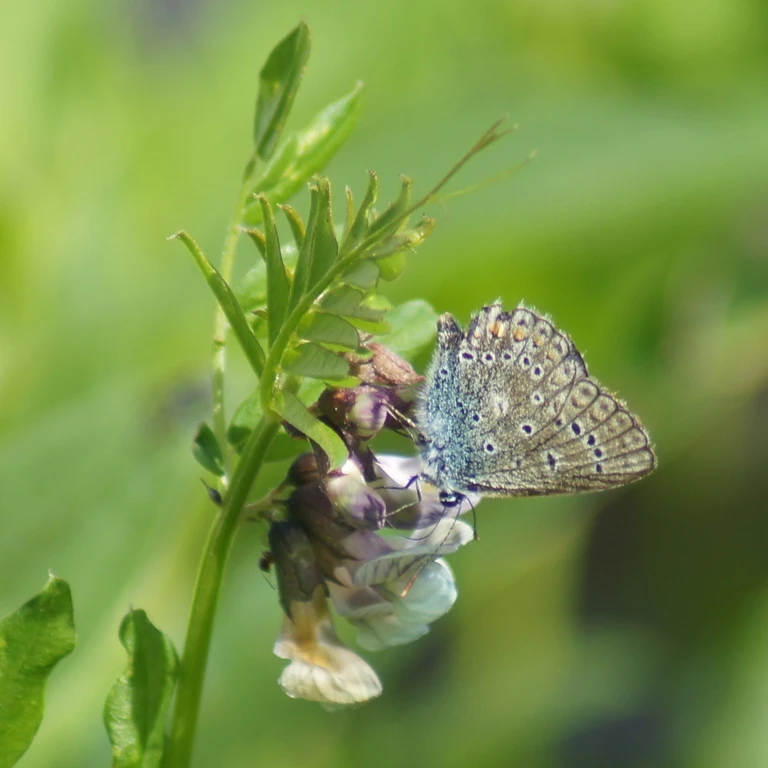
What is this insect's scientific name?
Polyommatus icarus
